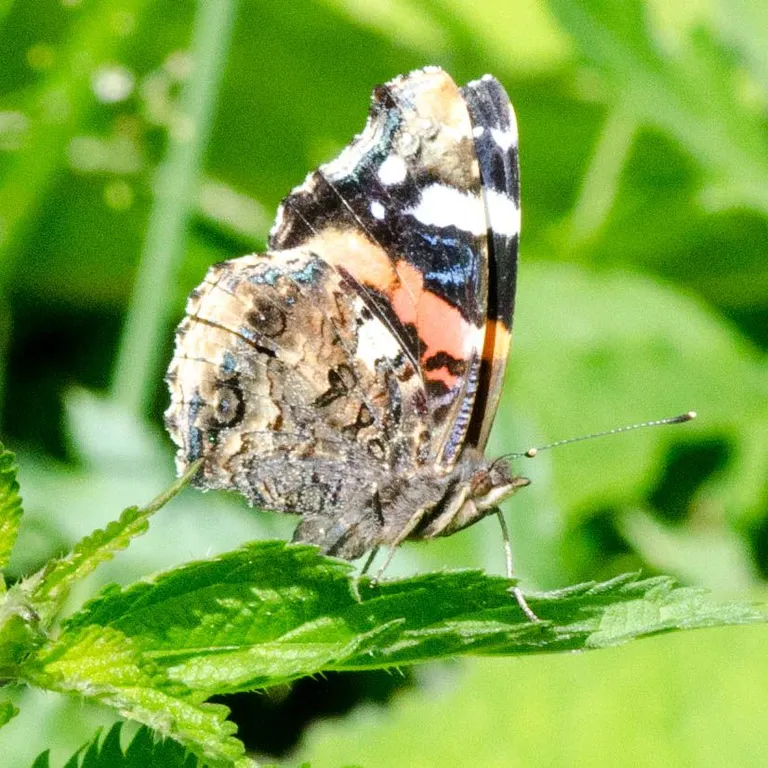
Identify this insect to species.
Vanessa atalanta
